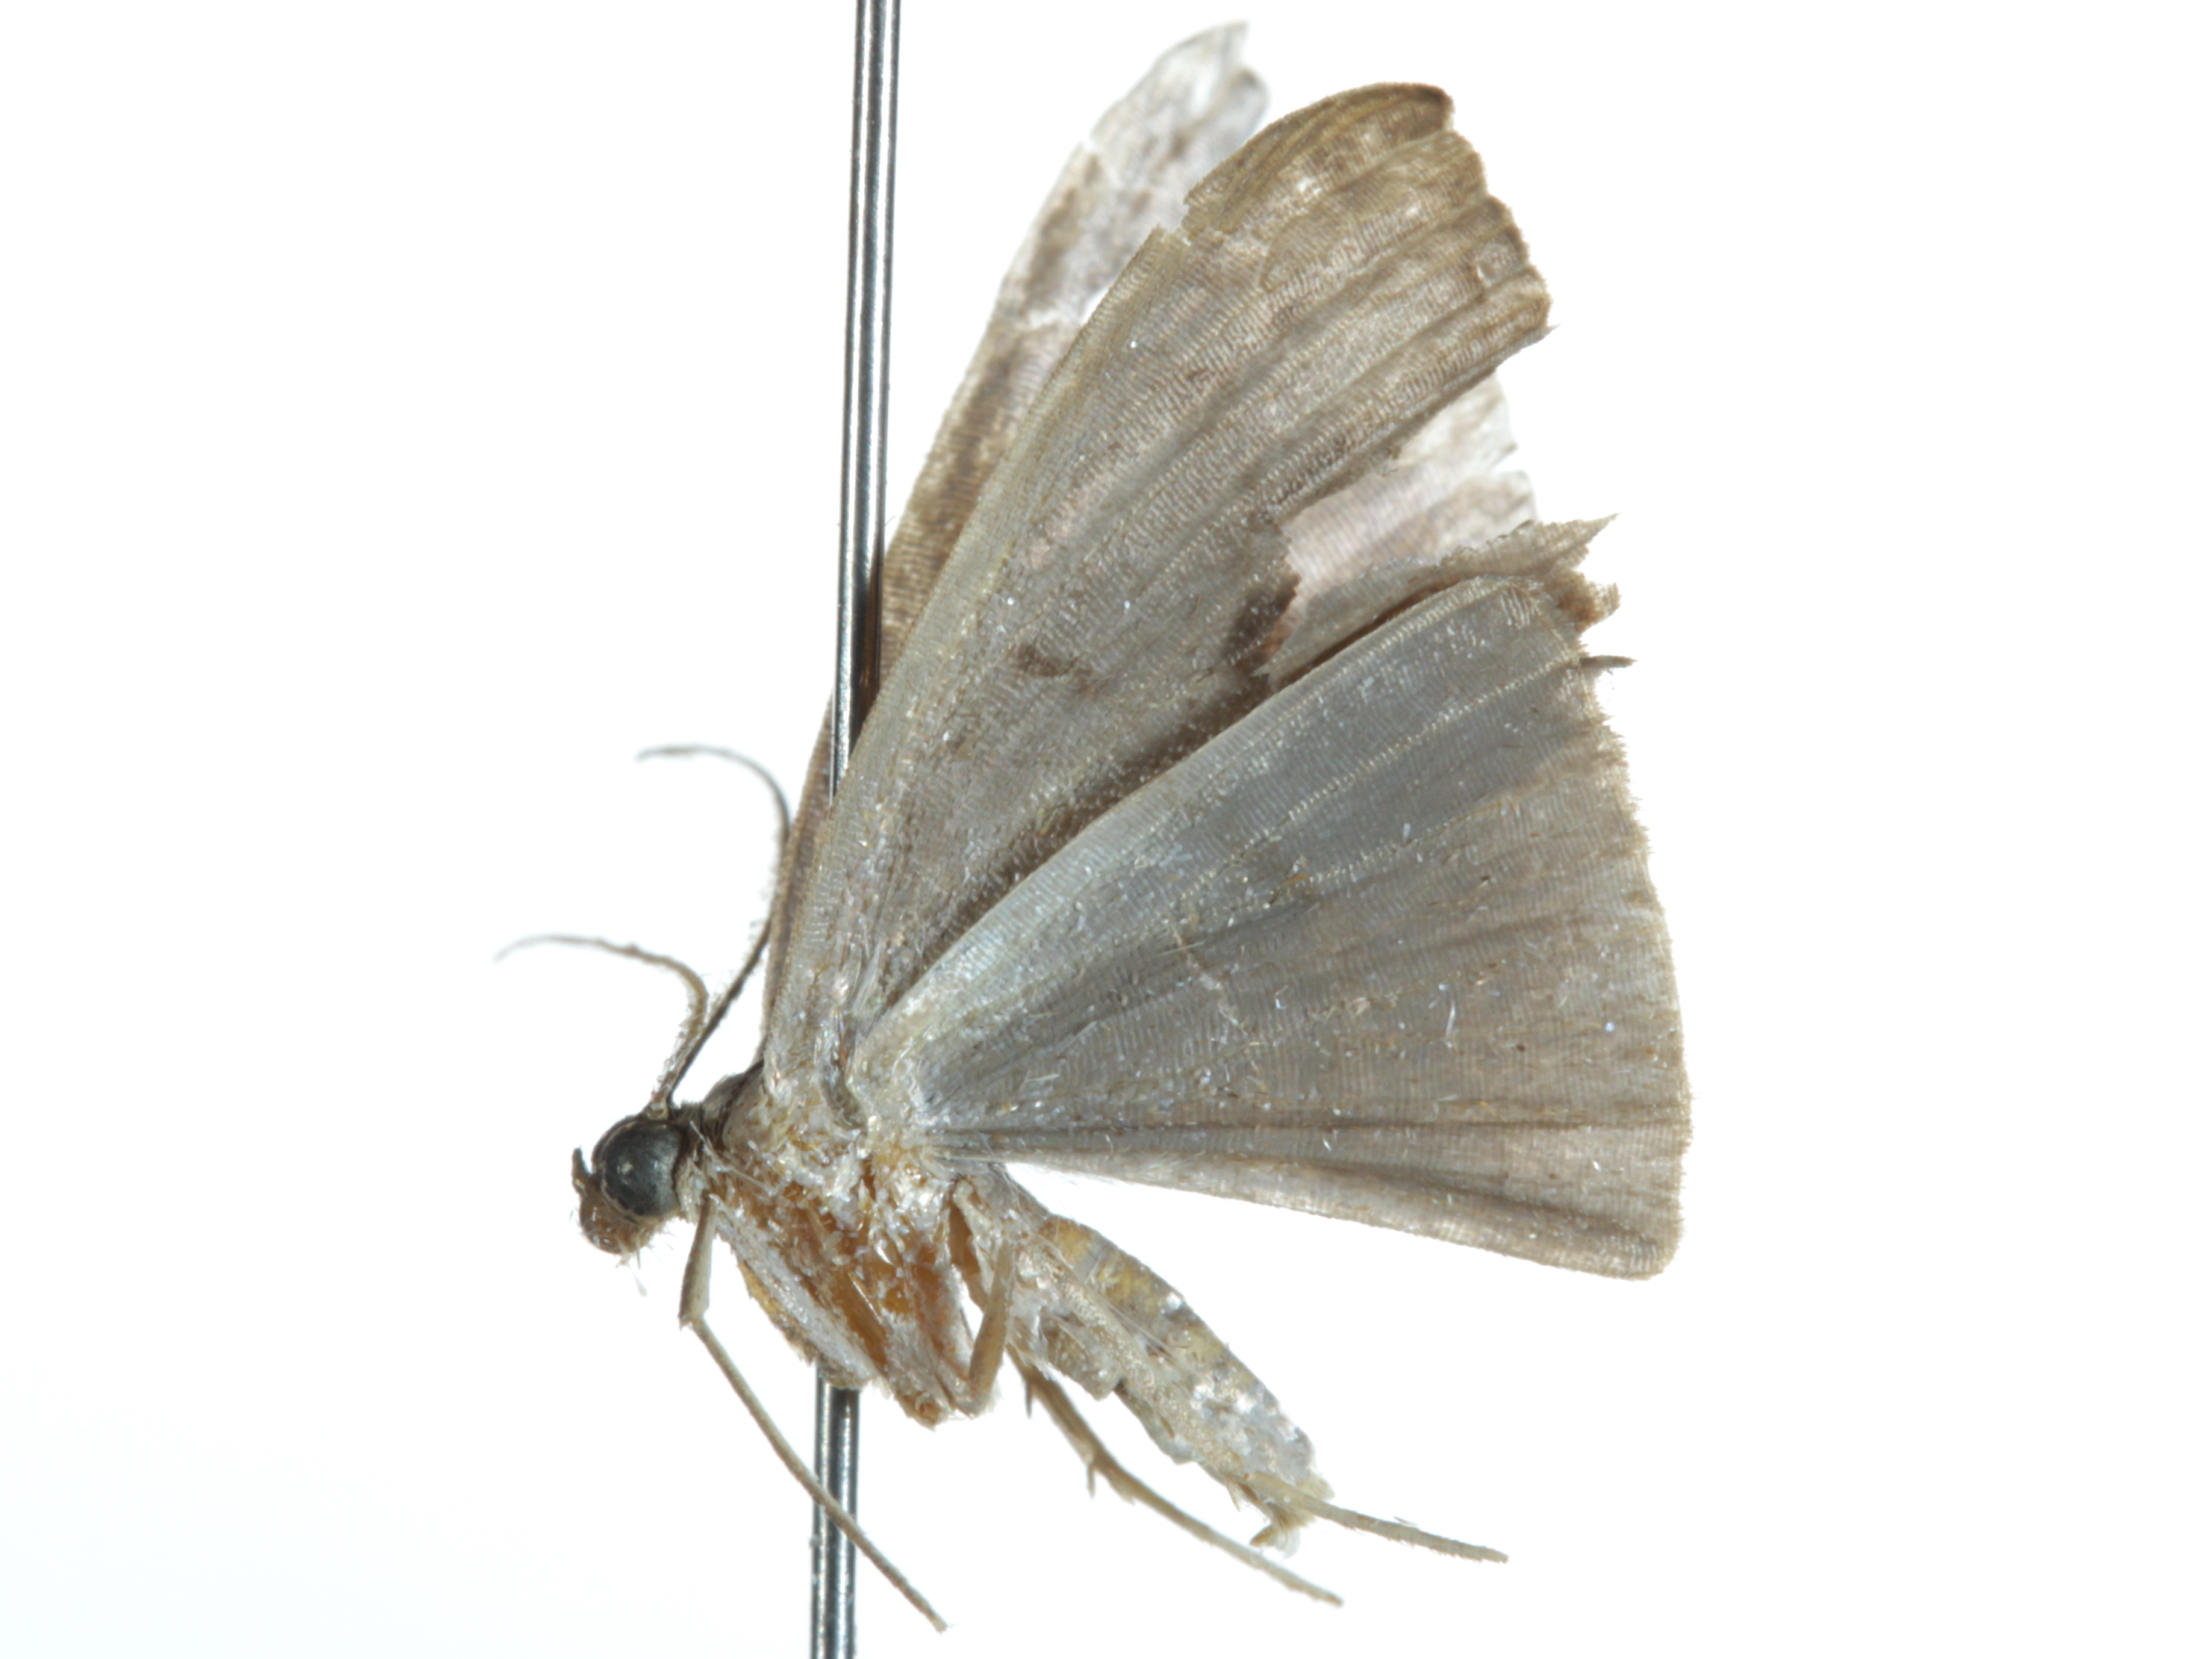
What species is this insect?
Entogonia schistacea
